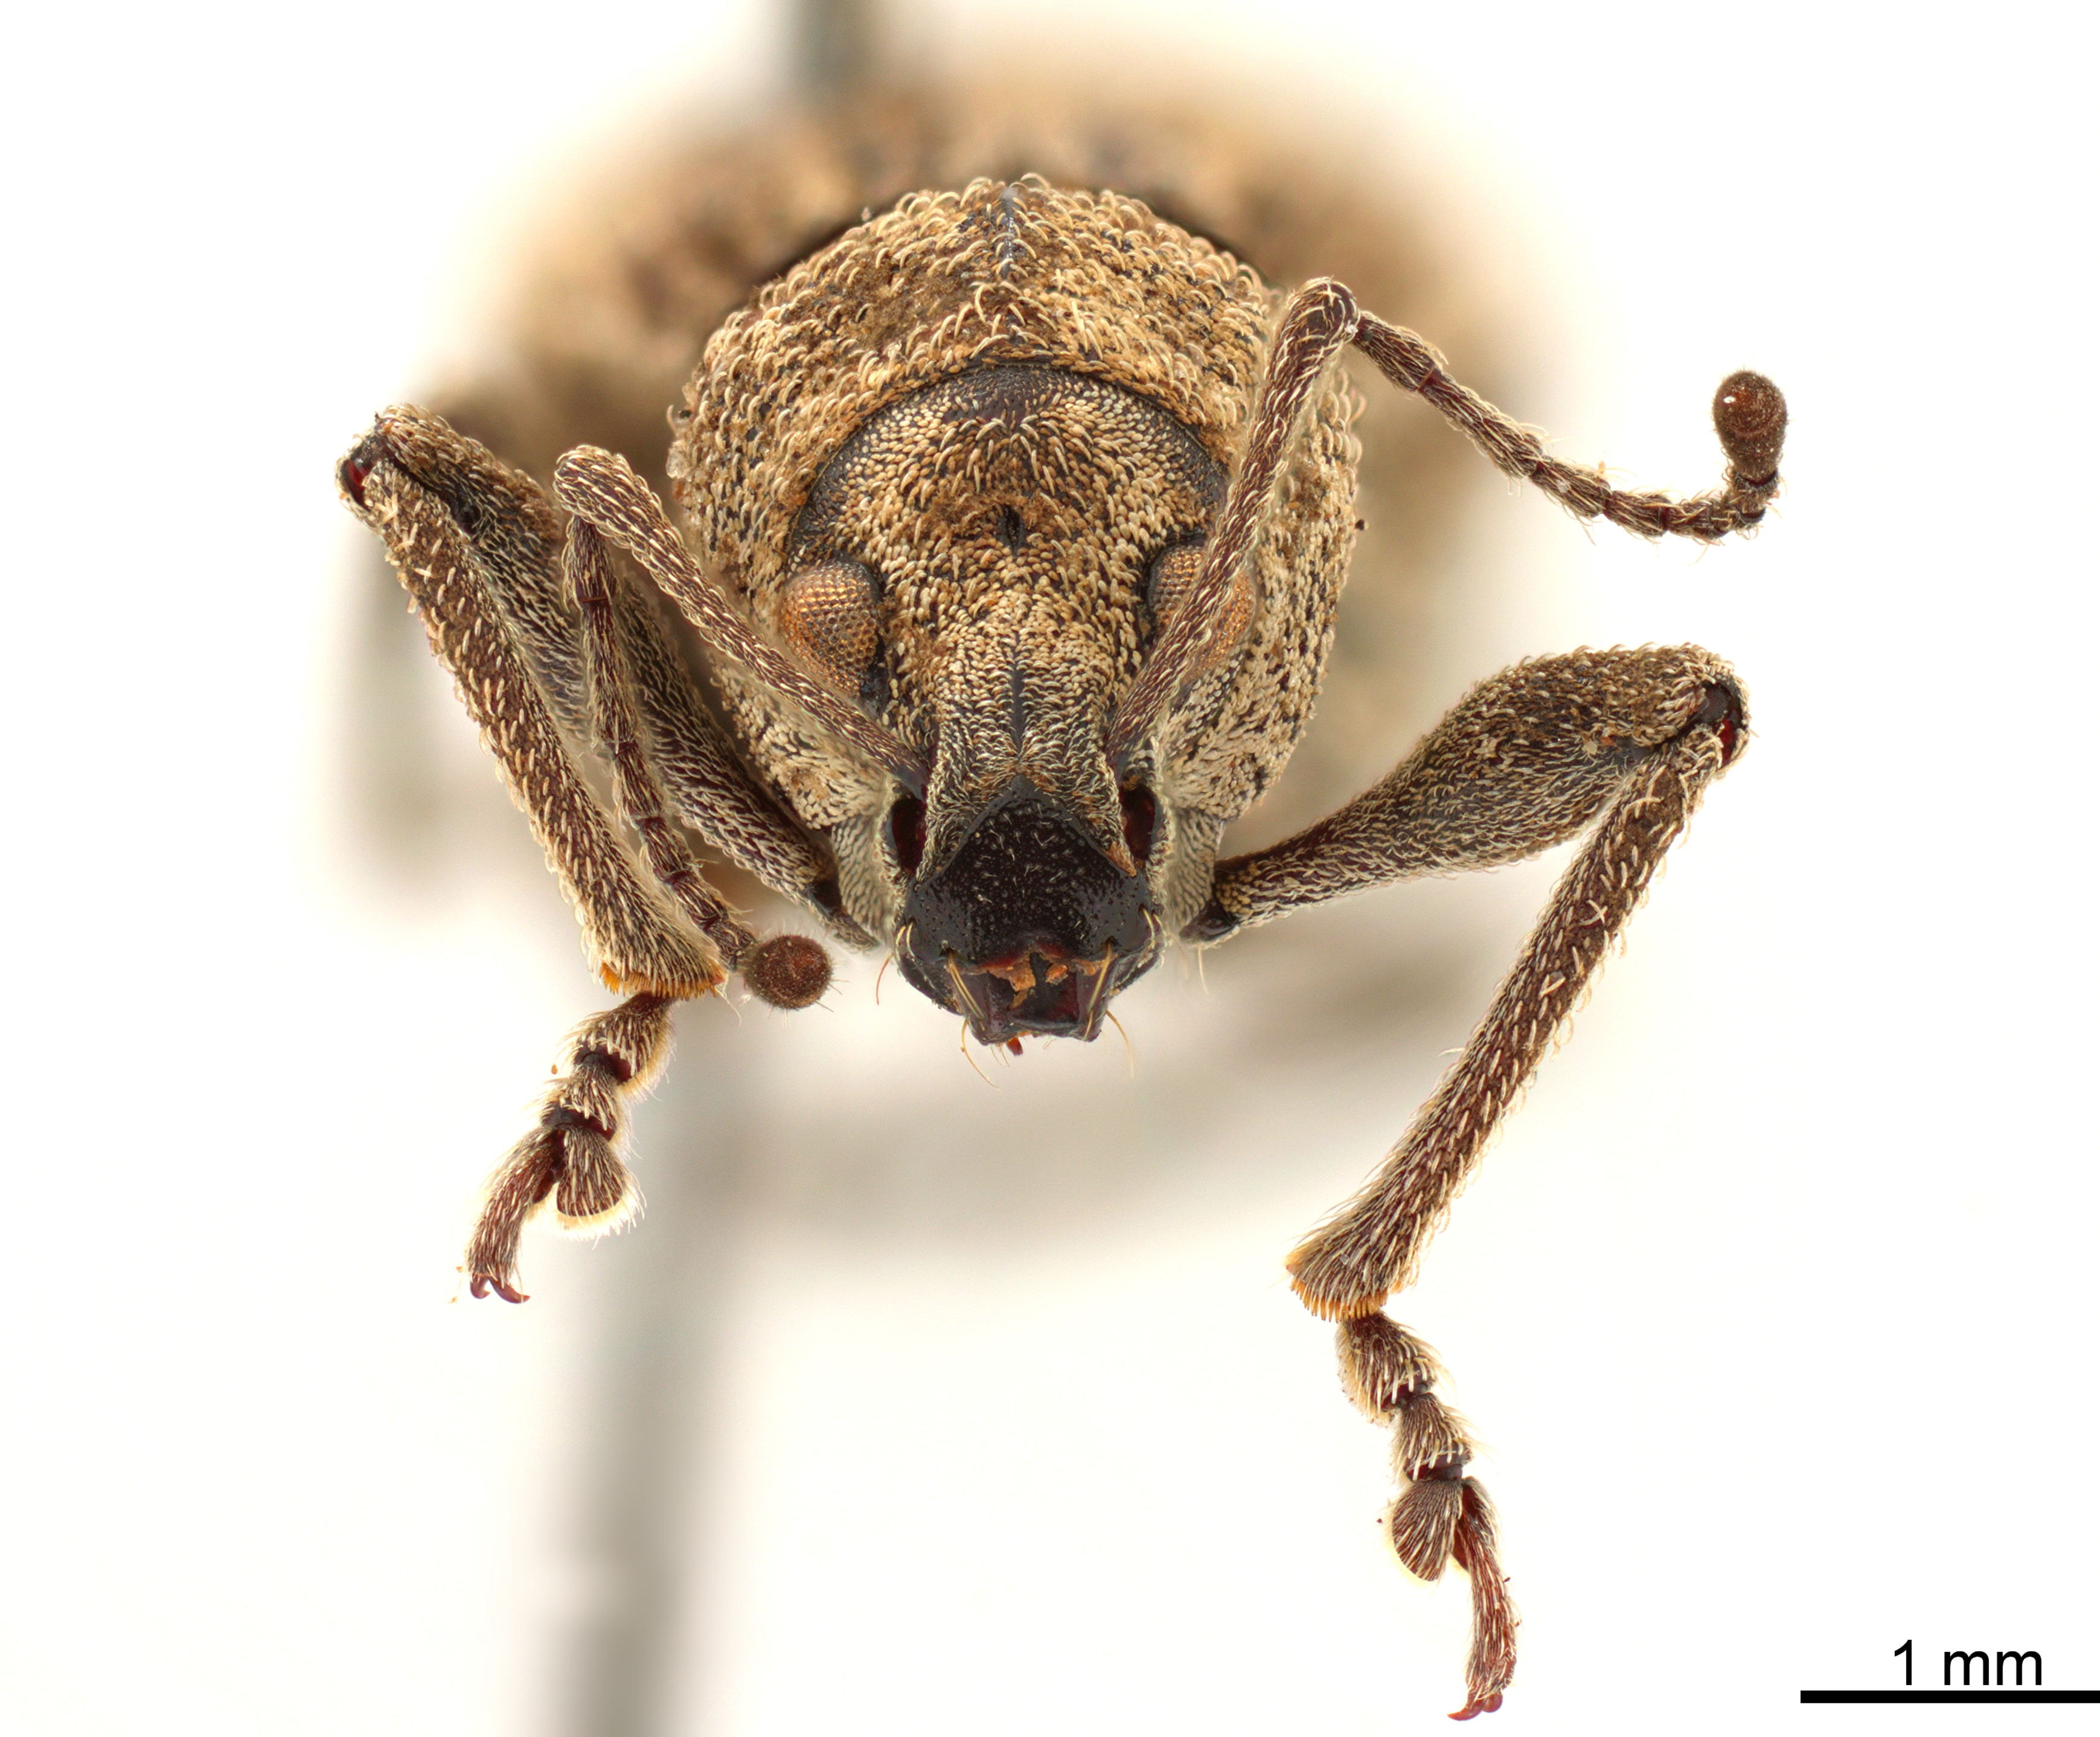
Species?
Phlyctinus callosus
